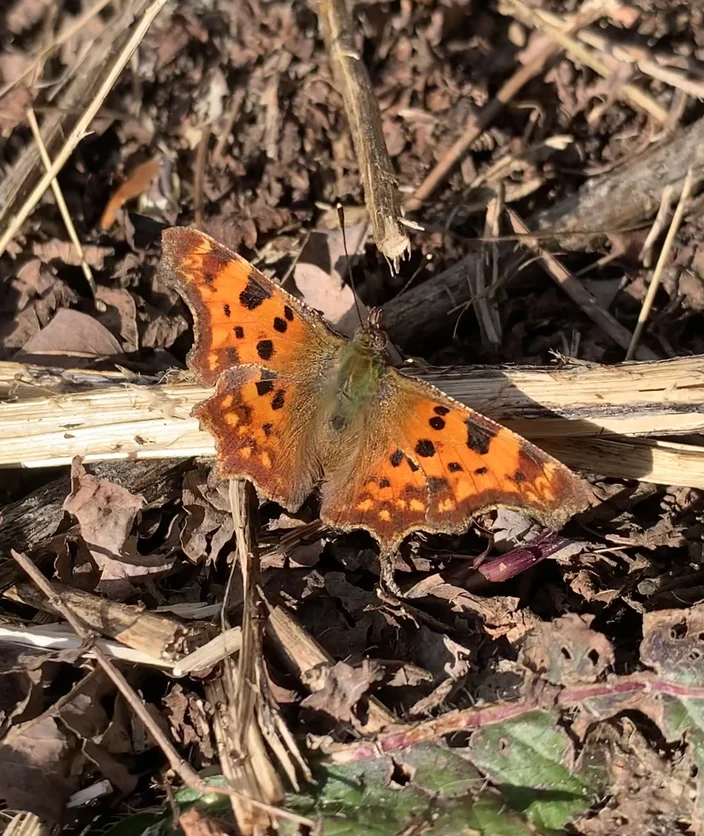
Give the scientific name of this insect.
Polygonia c-album
